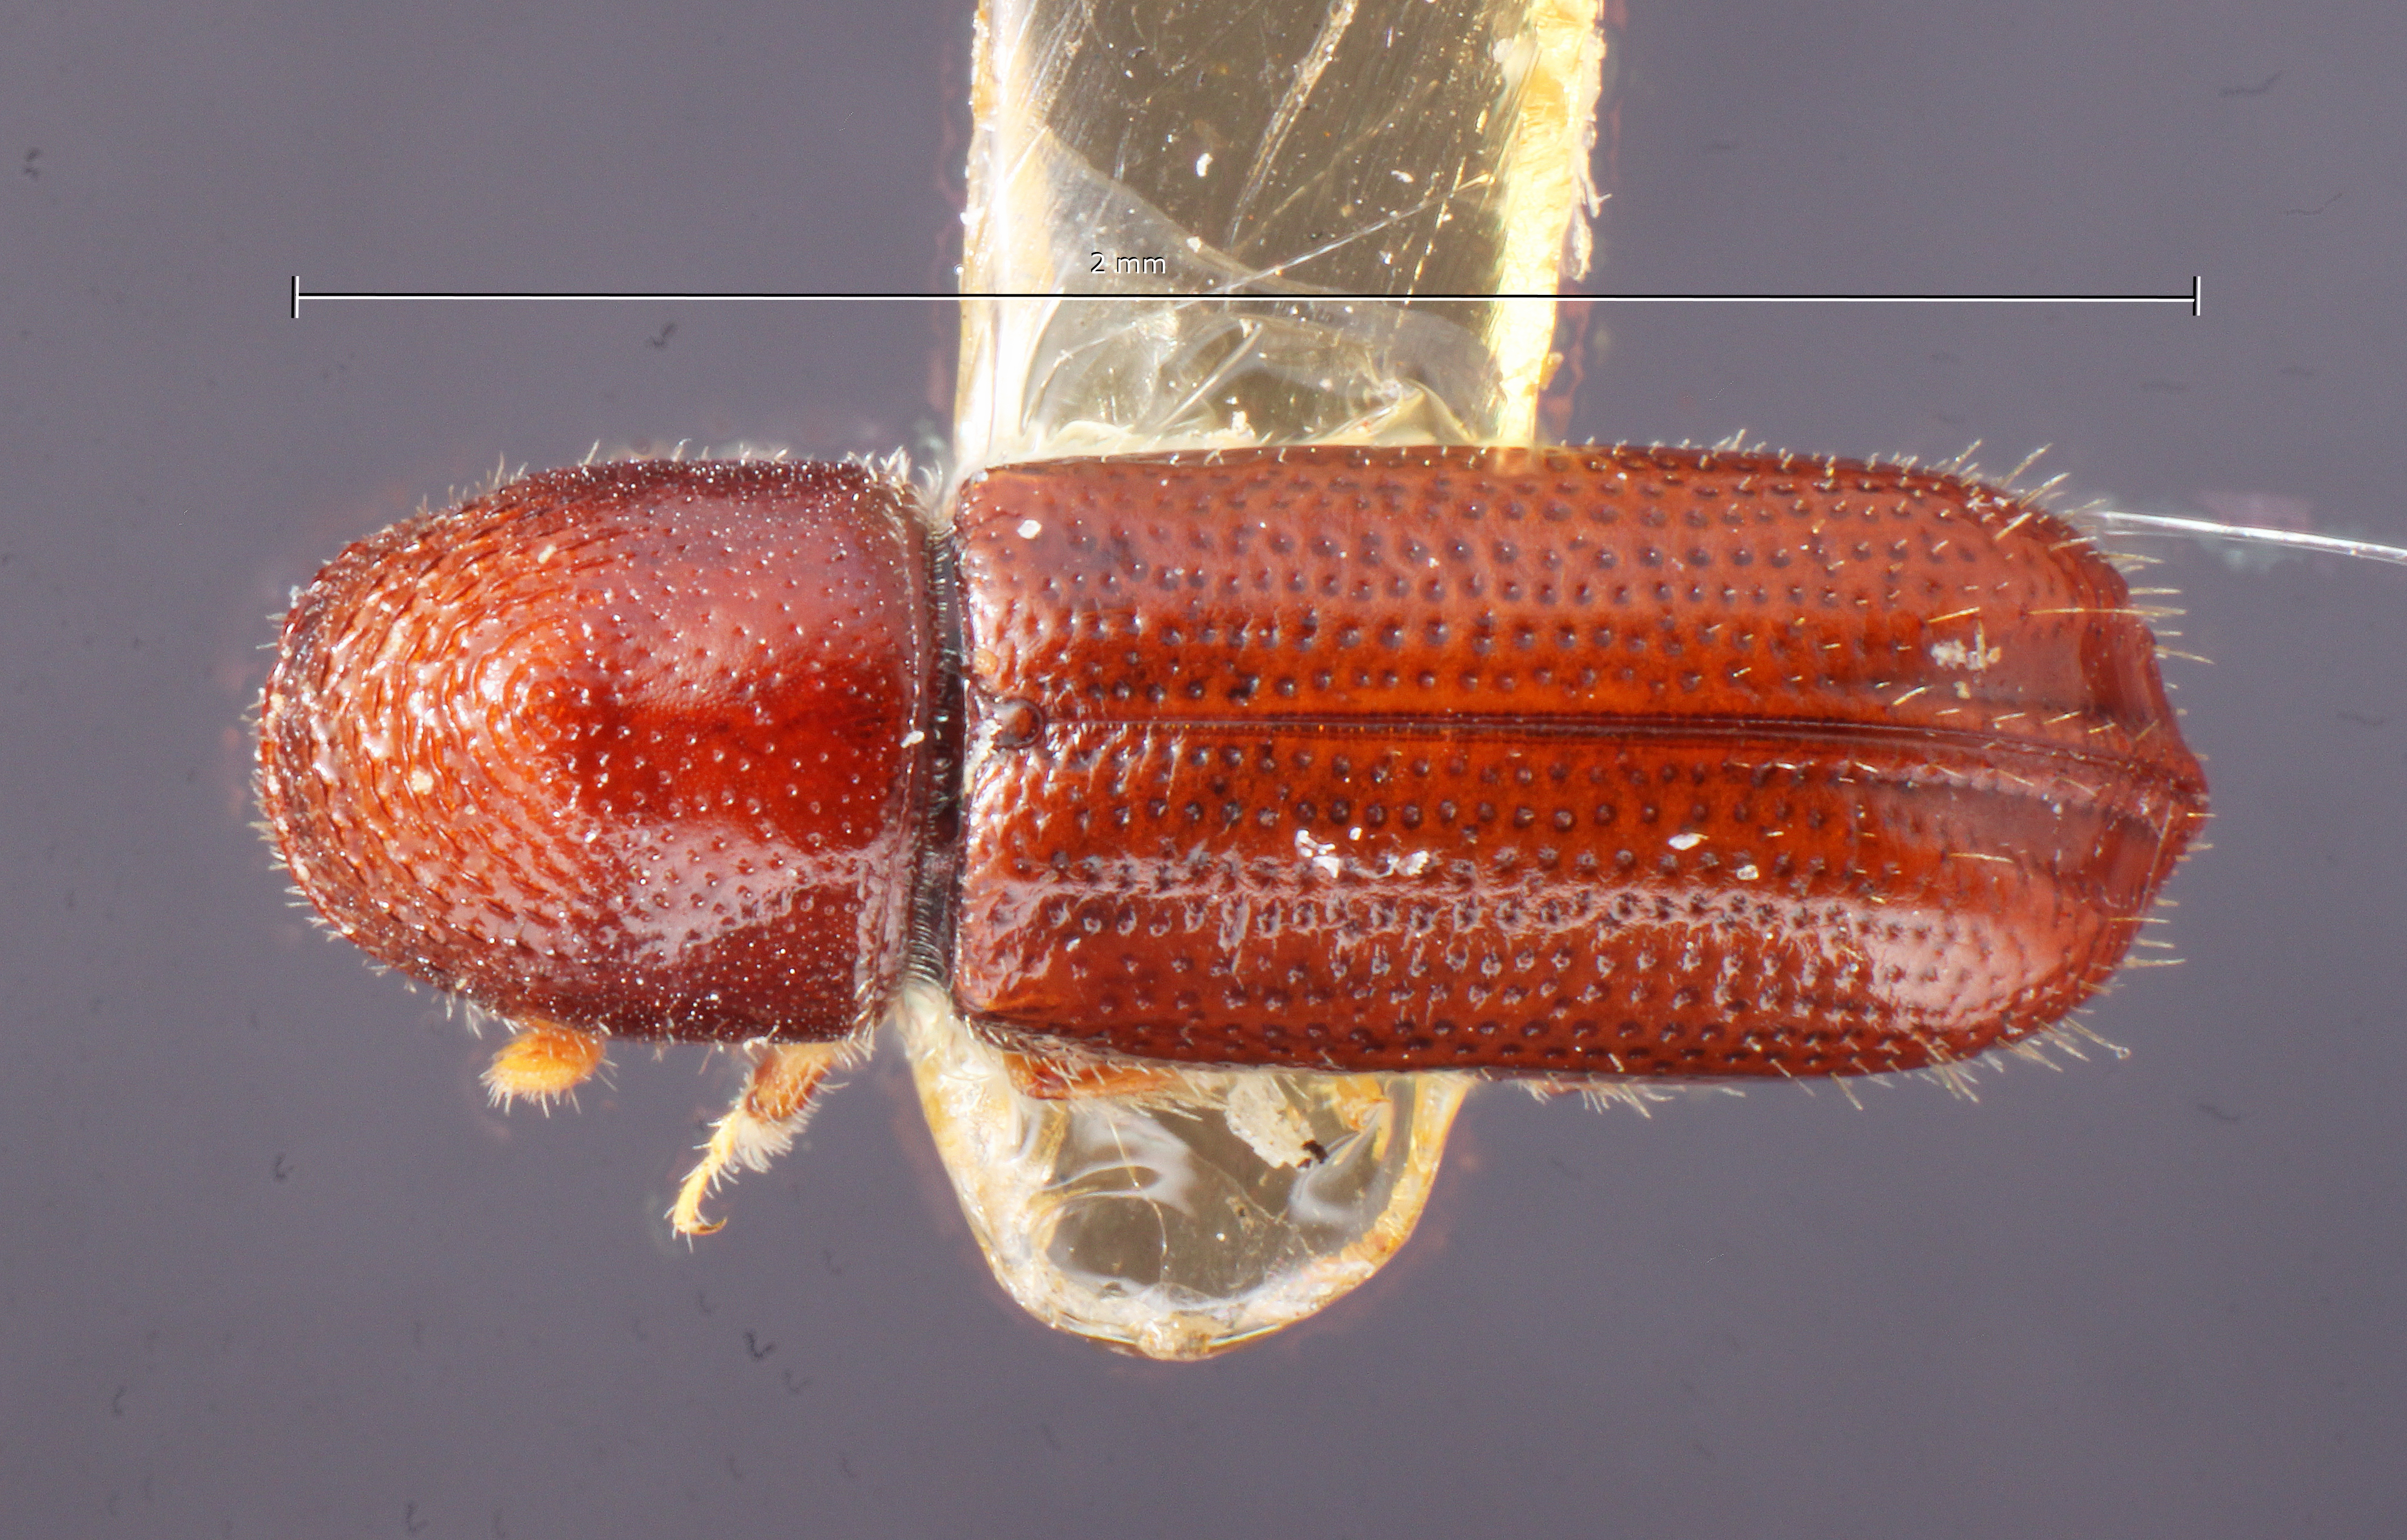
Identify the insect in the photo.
Pityophthorus murrayanae
